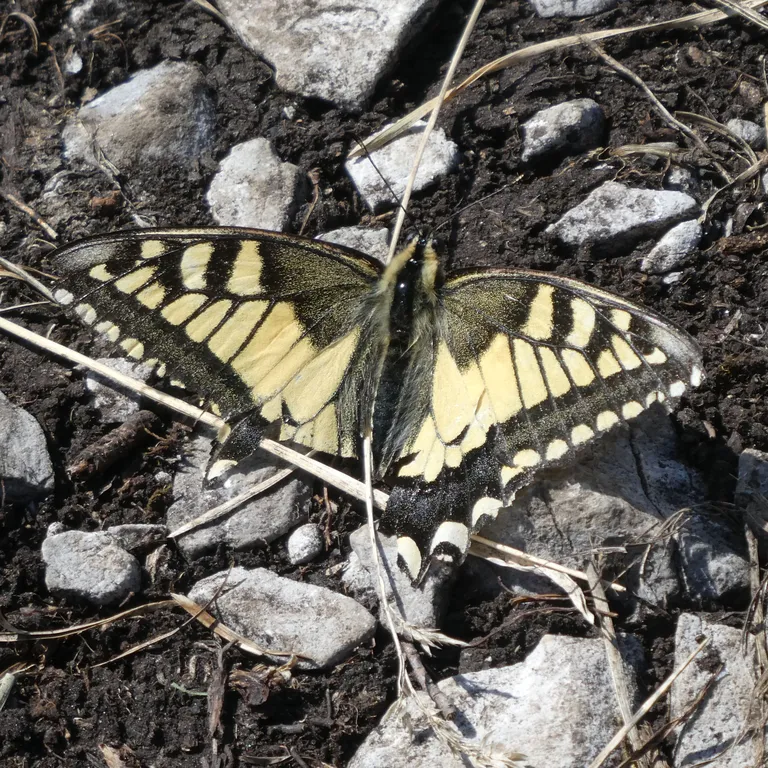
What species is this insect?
Papilio machaon
